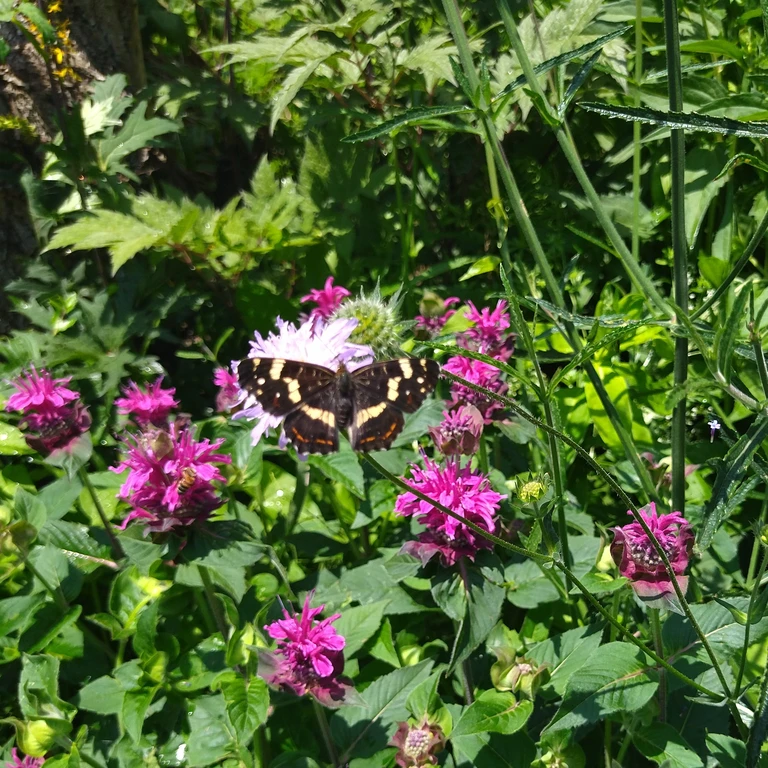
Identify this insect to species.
Araschnia levana
